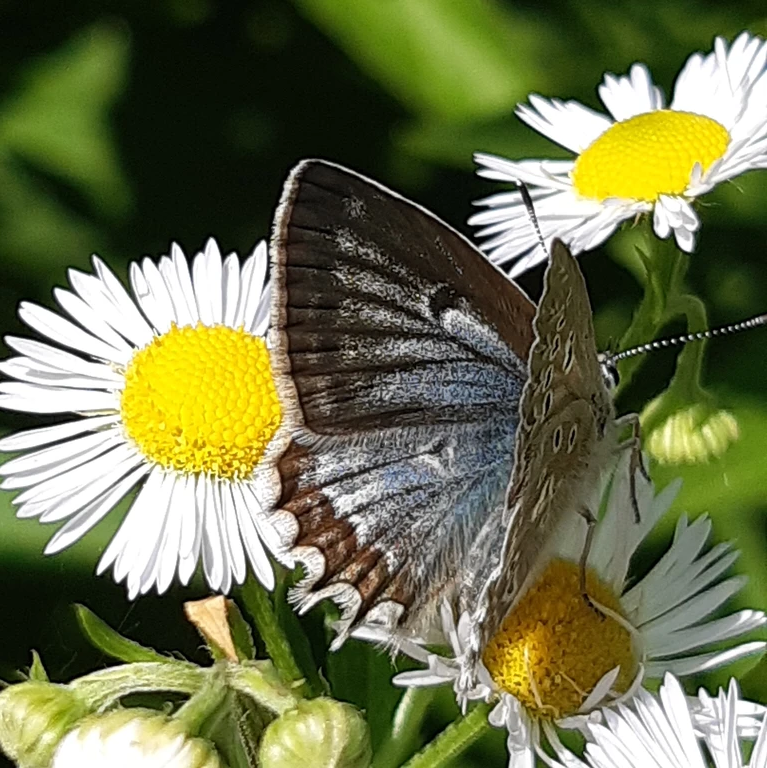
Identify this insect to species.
Polyommatus daphnis
